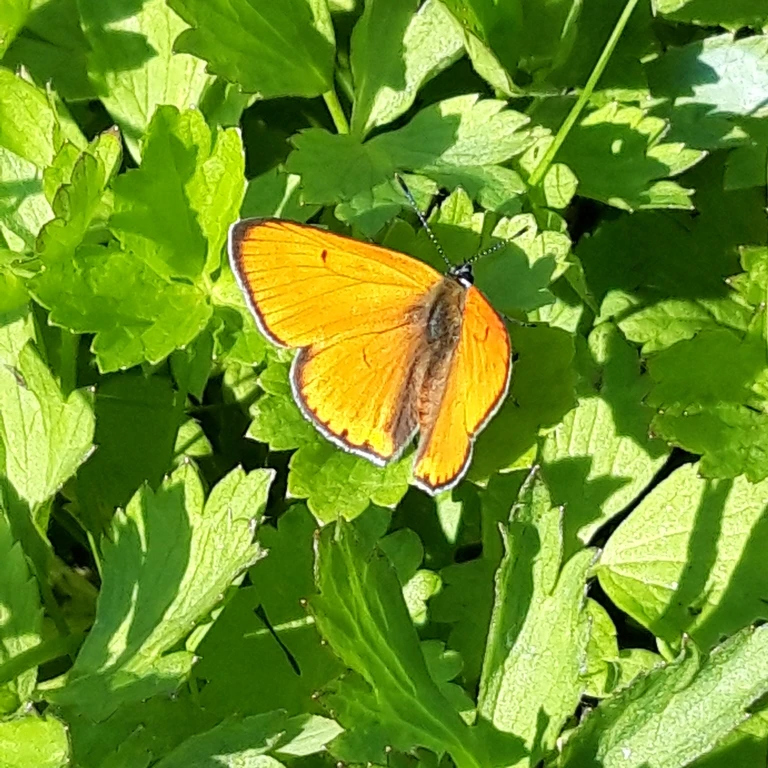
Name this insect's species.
Lycaena dispar
